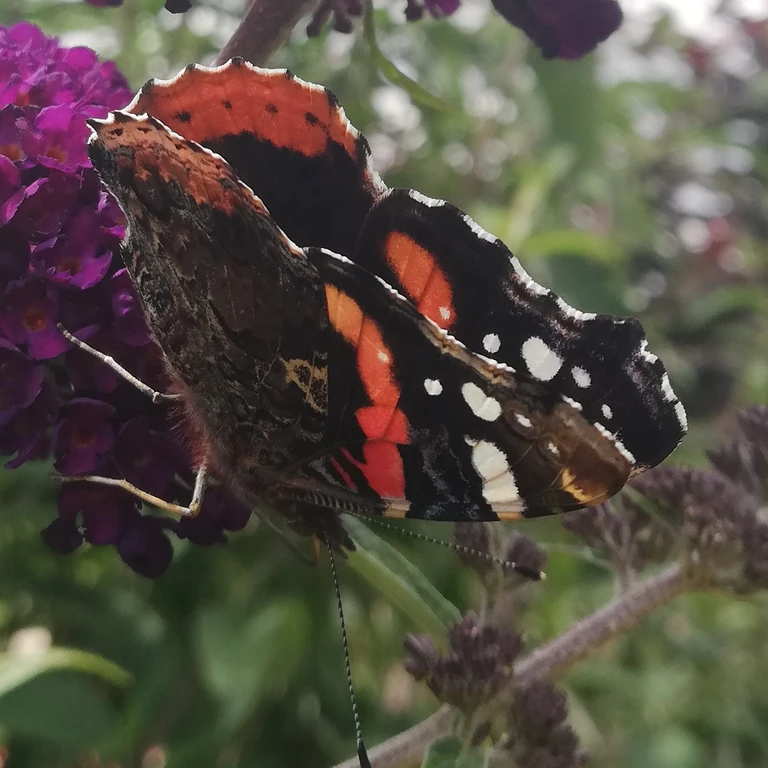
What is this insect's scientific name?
Vanessa atalanta
